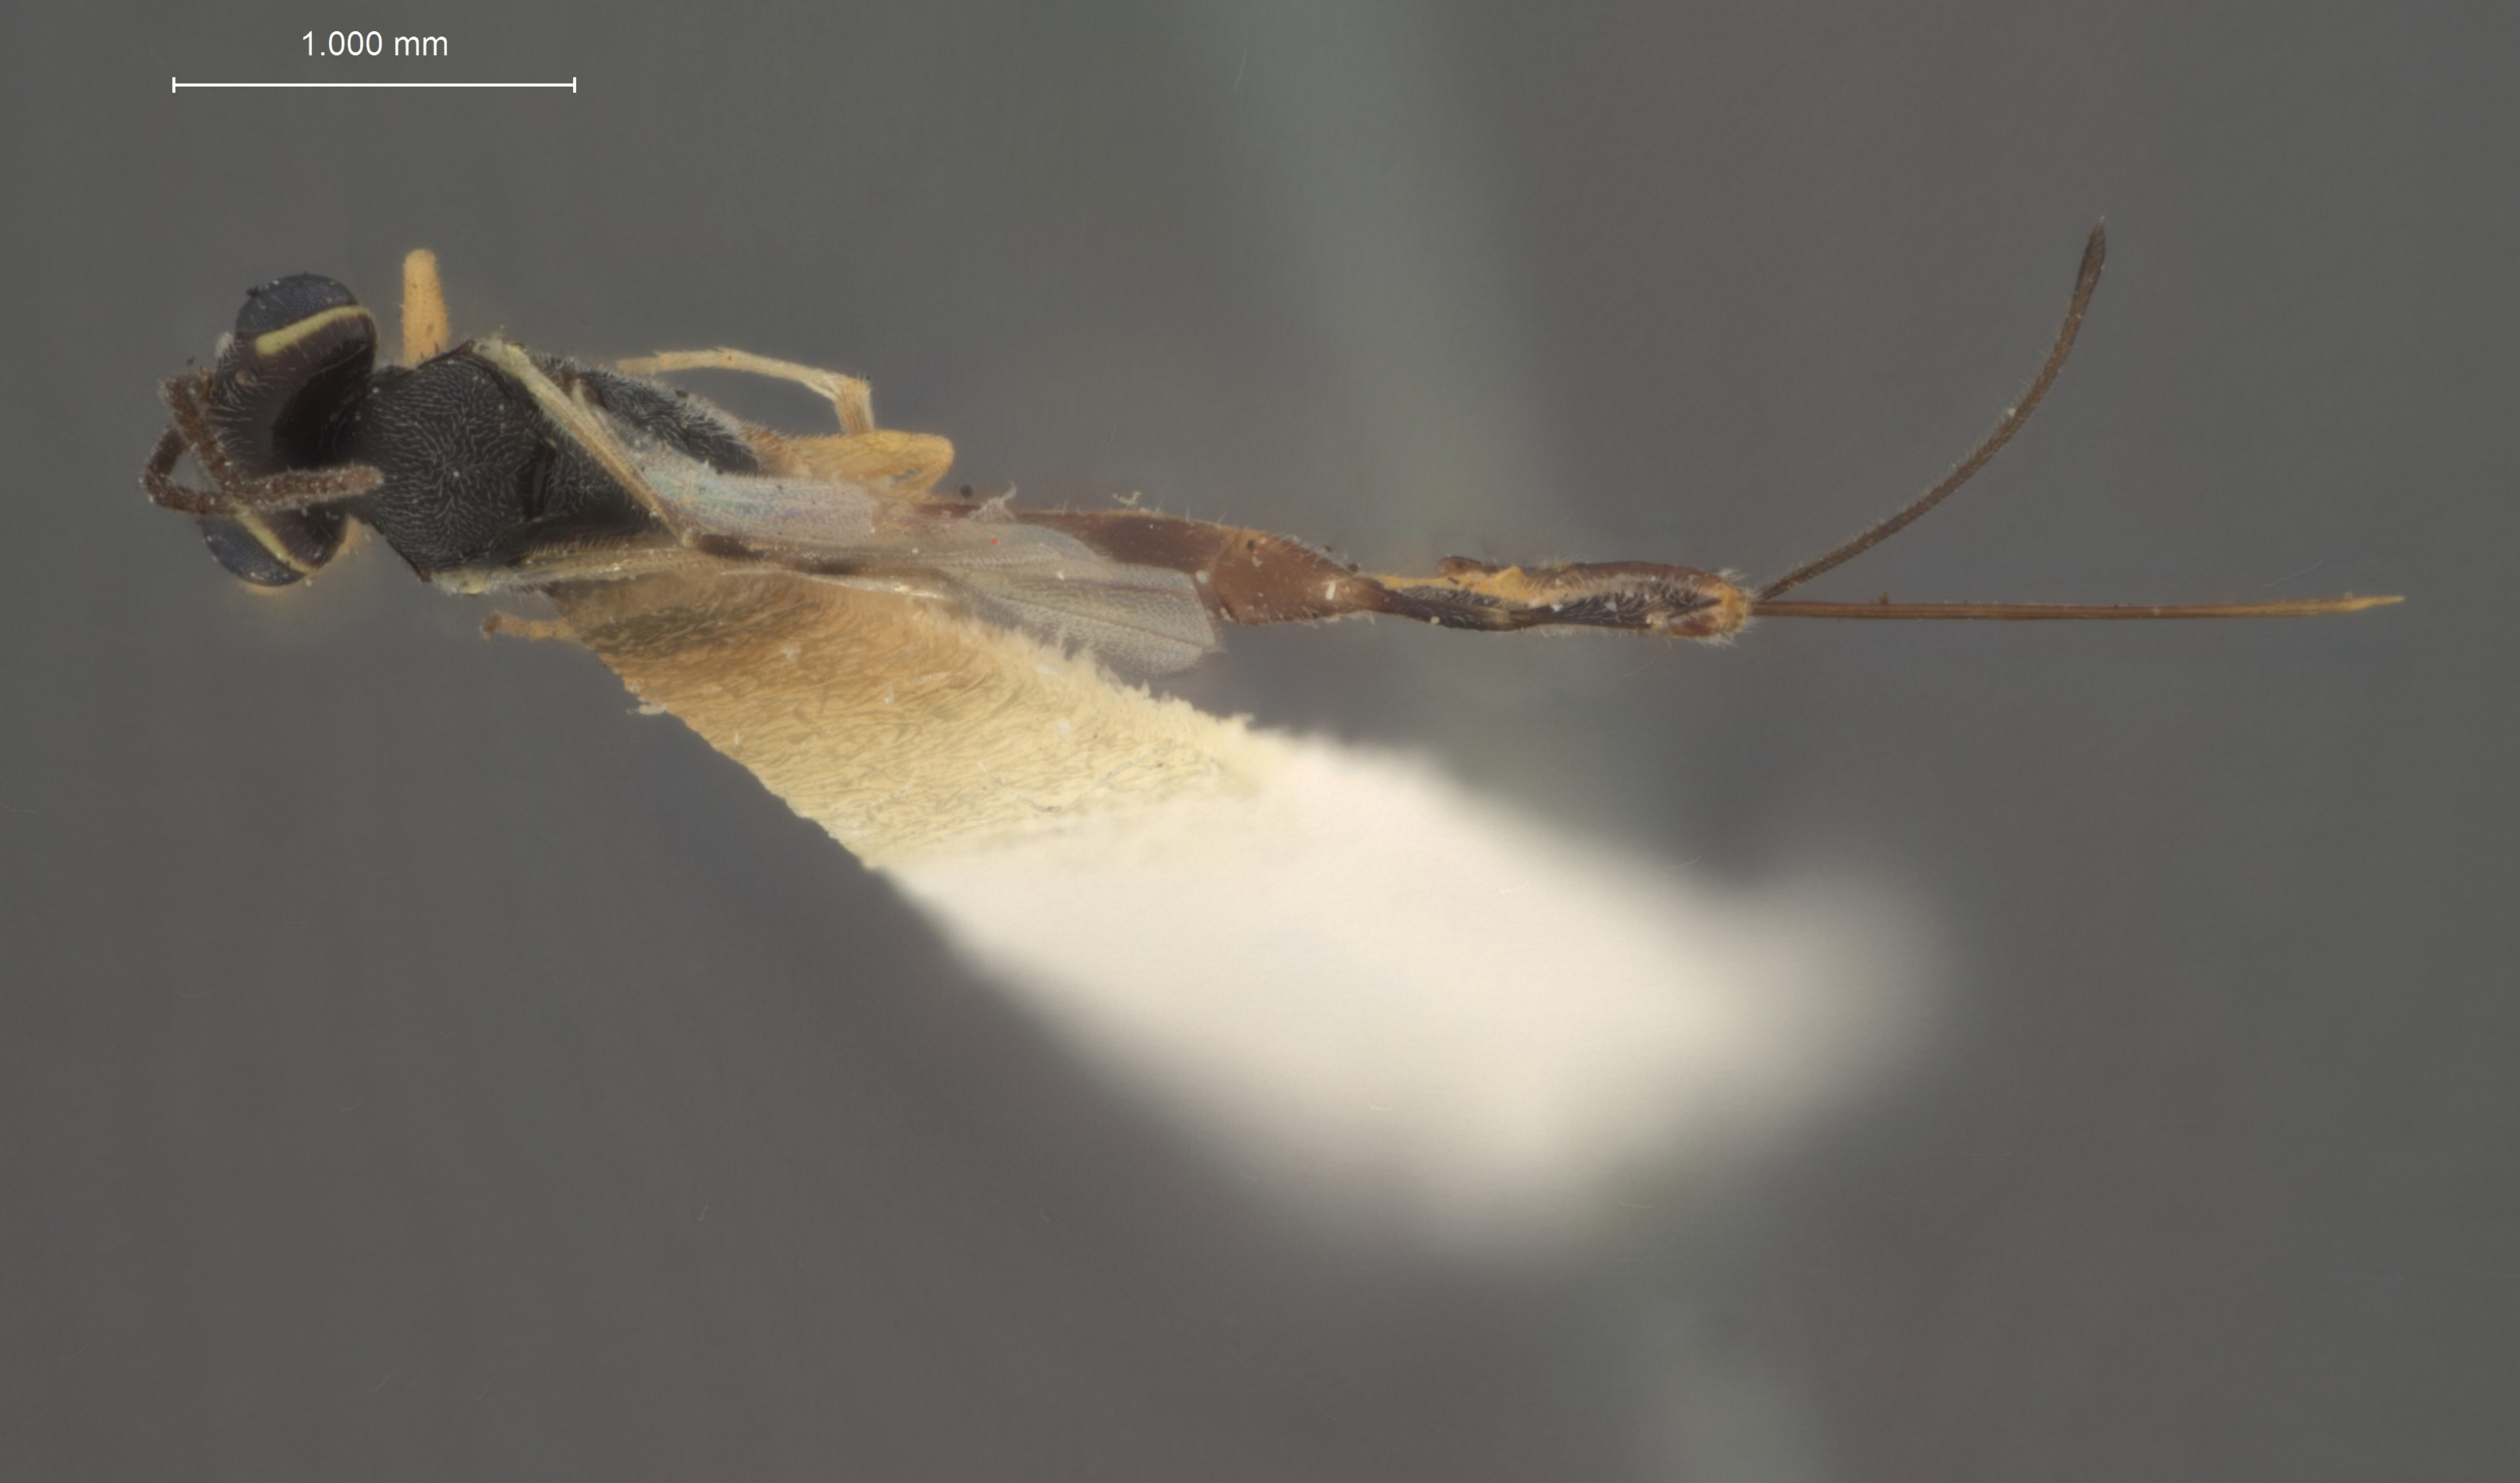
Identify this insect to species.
Cremastus brevinervis
